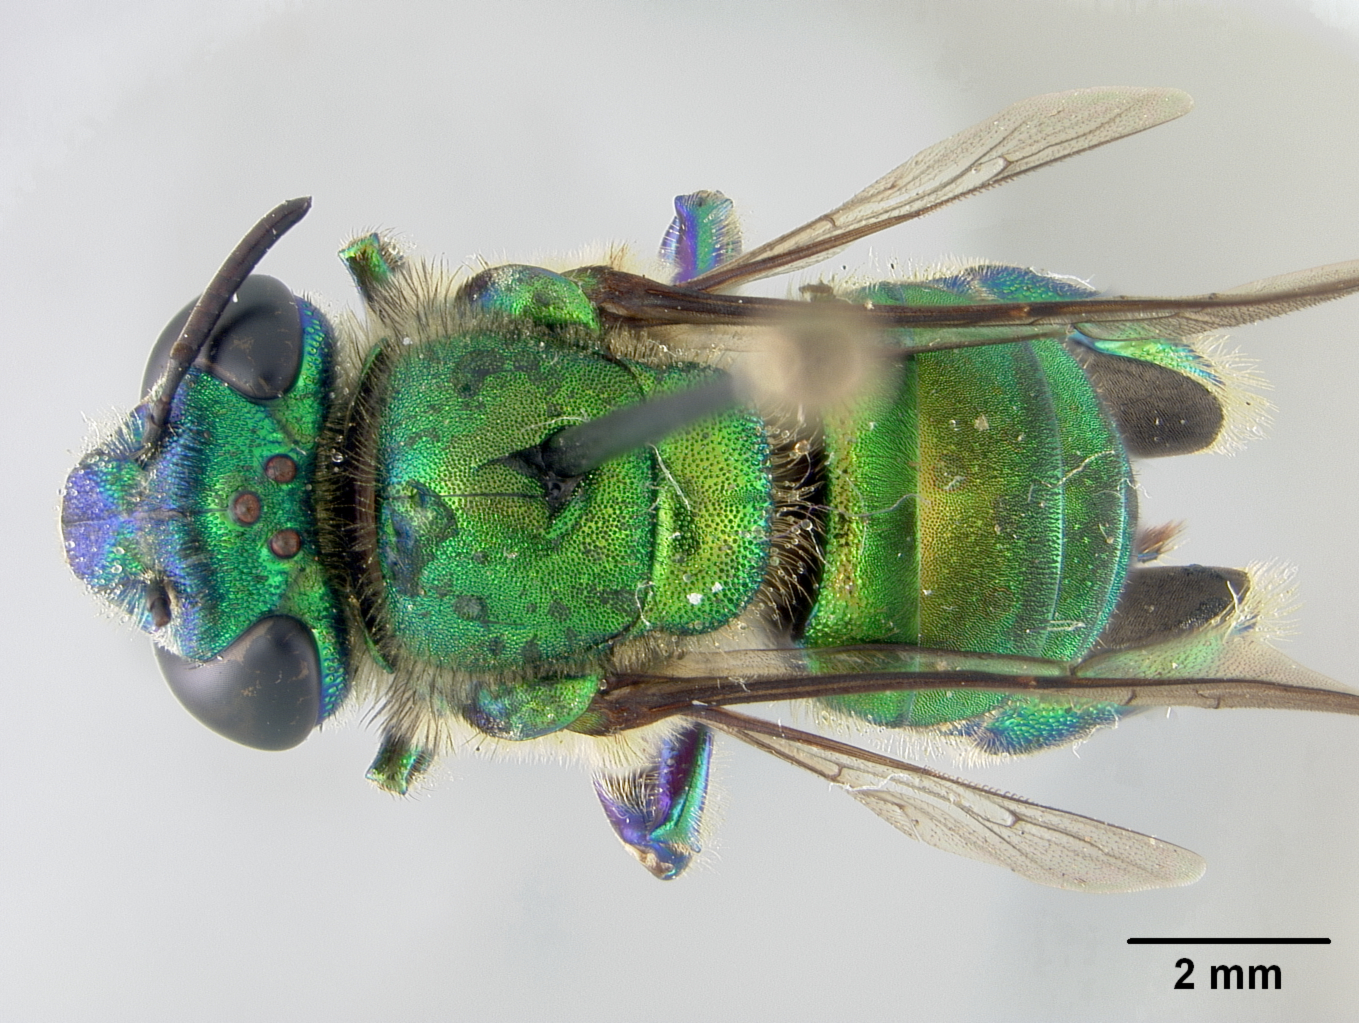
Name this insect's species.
Euglossa chlorina
